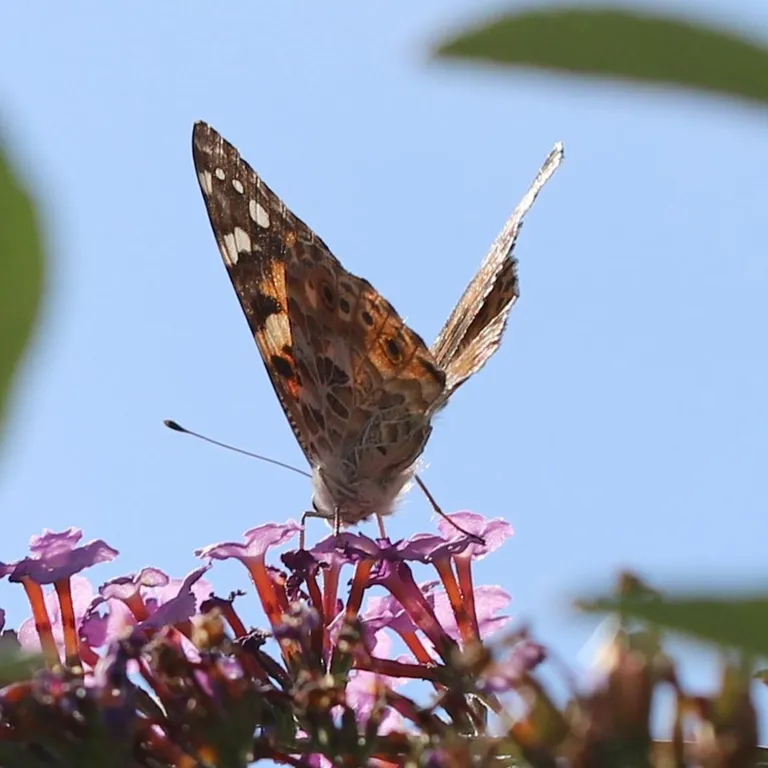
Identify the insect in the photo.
Vanessa cardui
